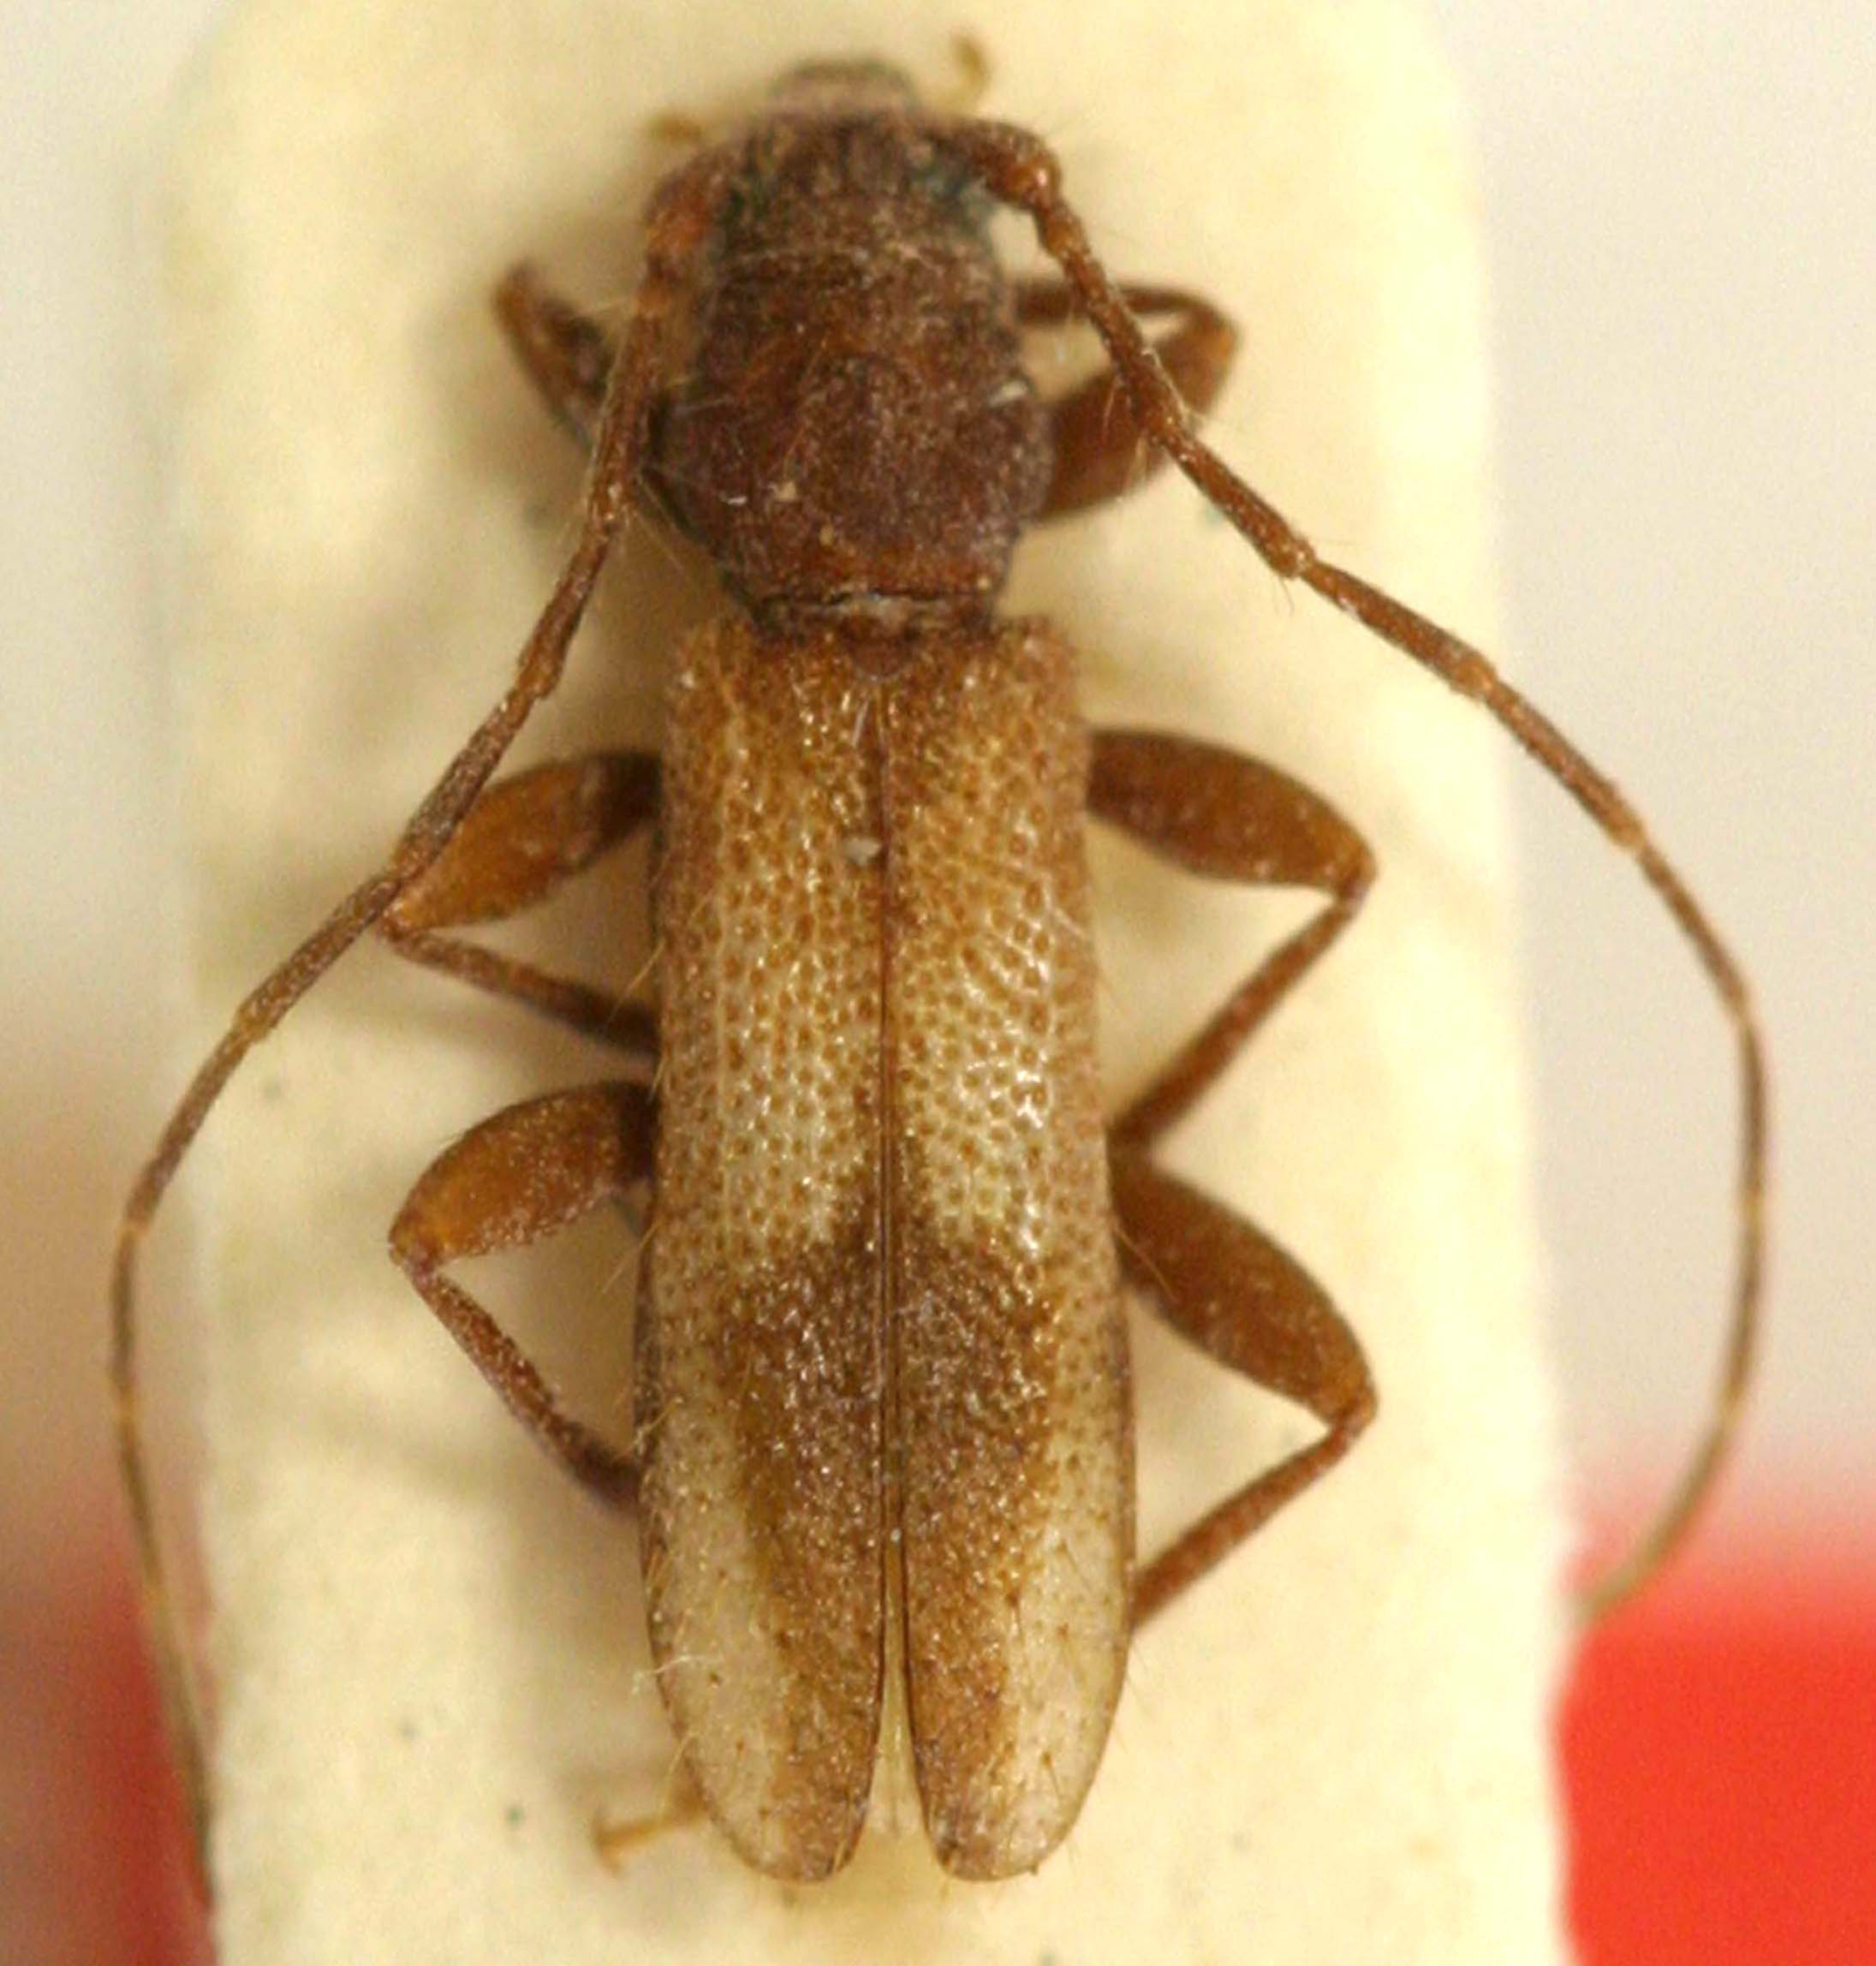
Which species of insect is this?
Penichroa fasciata
